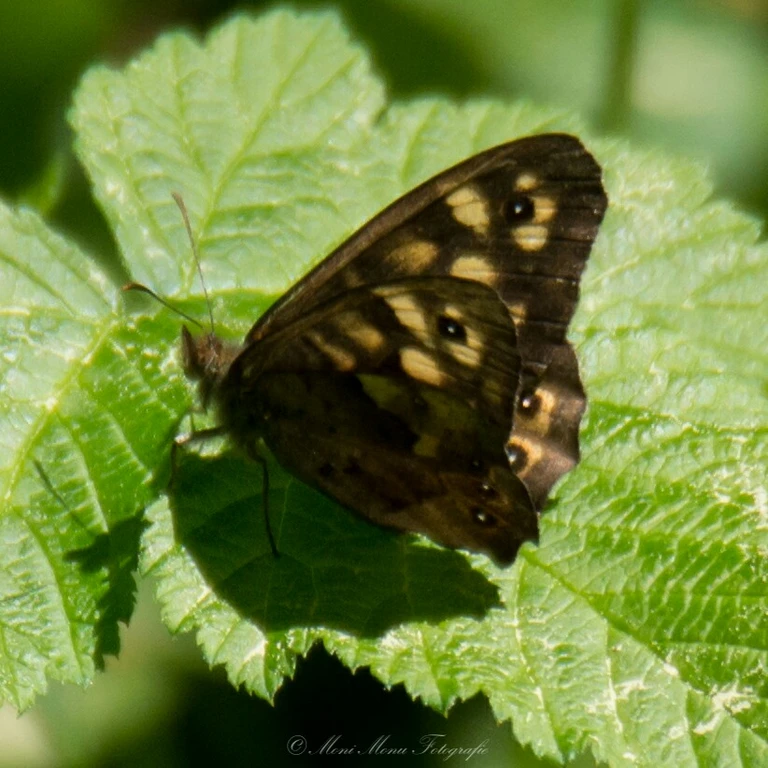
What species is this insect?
Pararge aegeria
